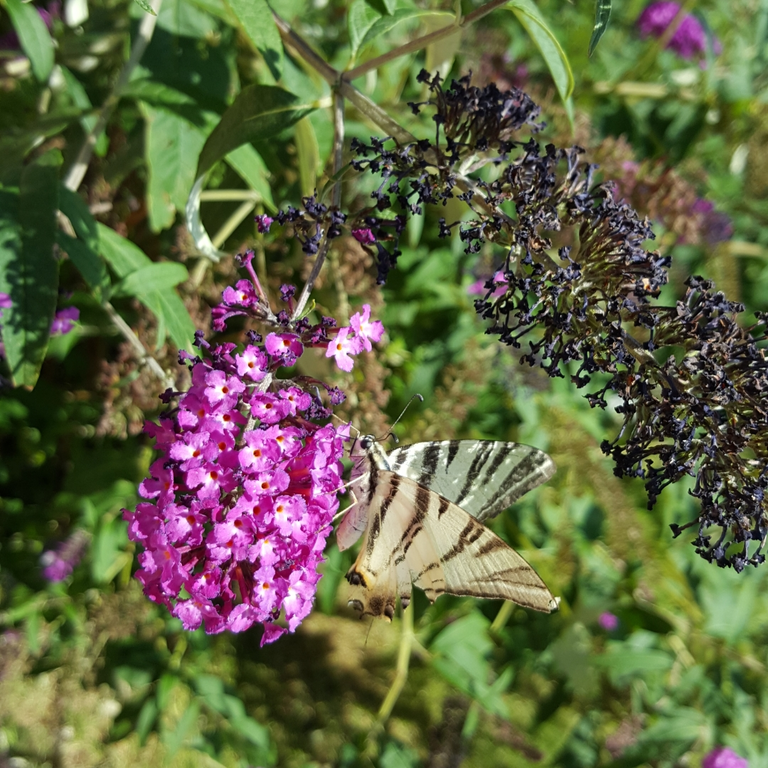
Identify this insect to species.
Iphiclides podalirius
